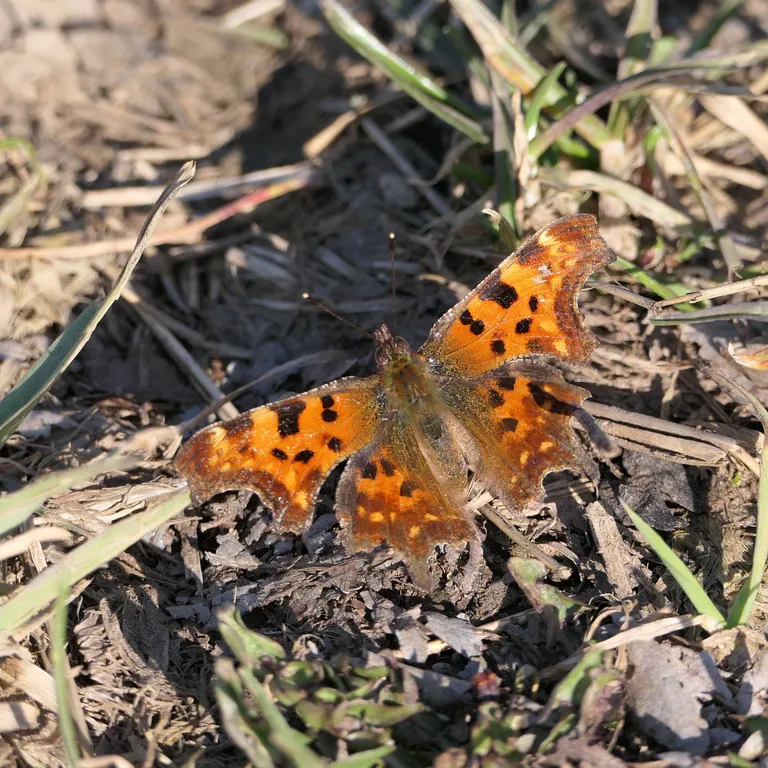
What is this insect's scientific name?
Polygonia c-album
